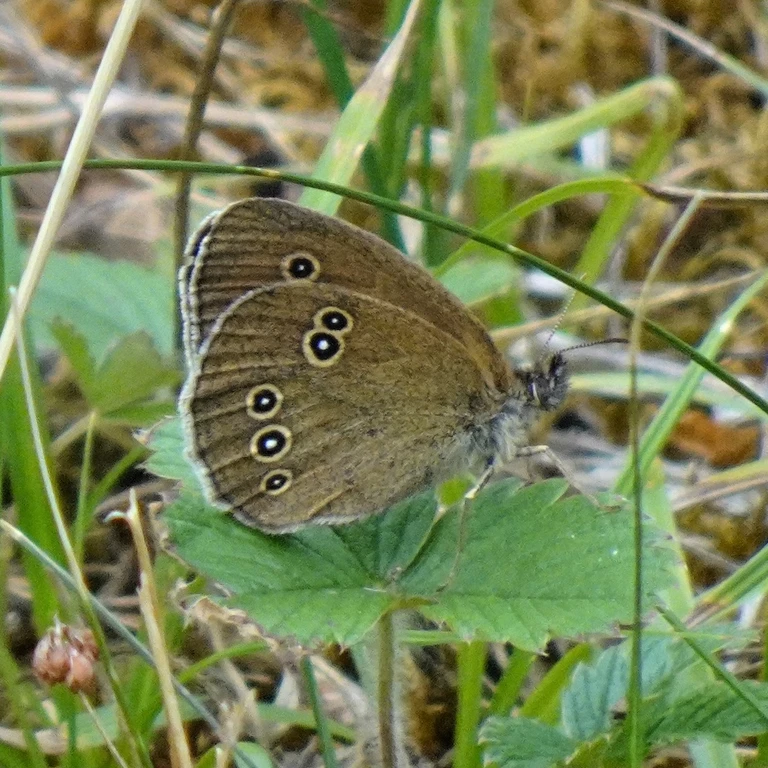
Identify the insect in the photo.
Aphantopus hyperantus
